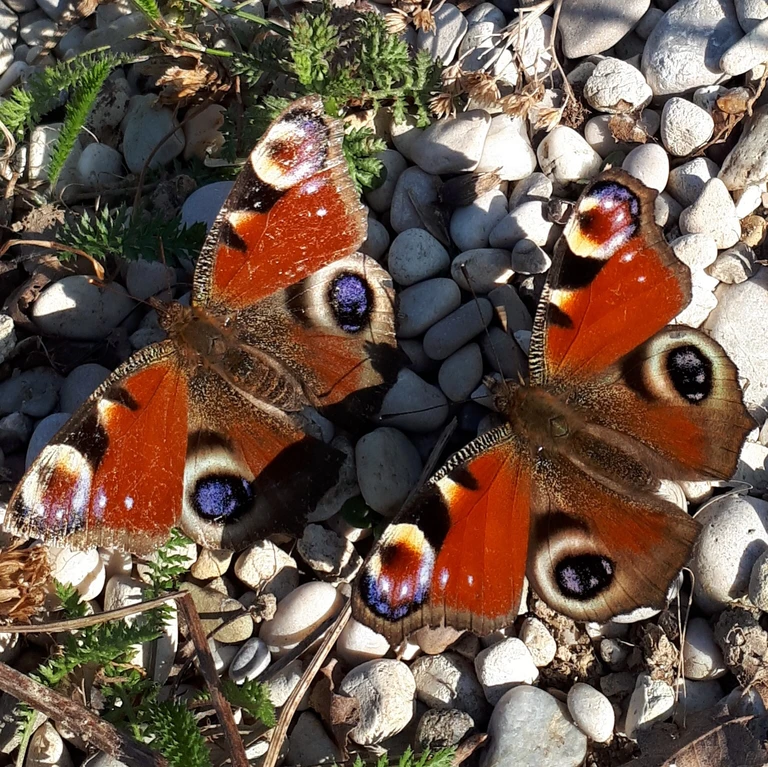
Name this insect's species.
Aglais io
